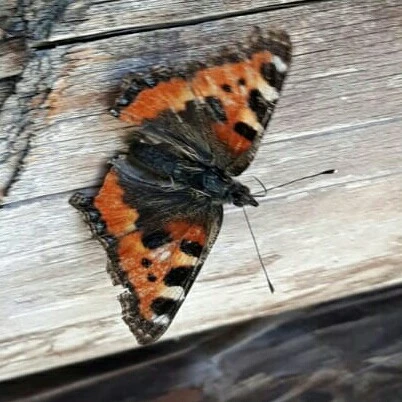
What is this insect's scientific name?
Aglais urticae
